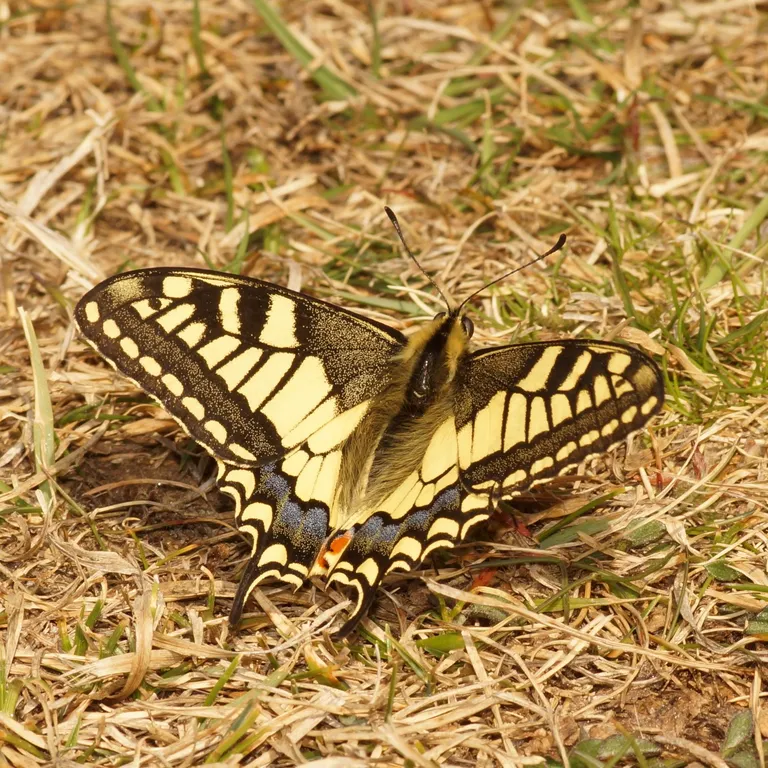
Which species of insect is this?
Papilio machaon
